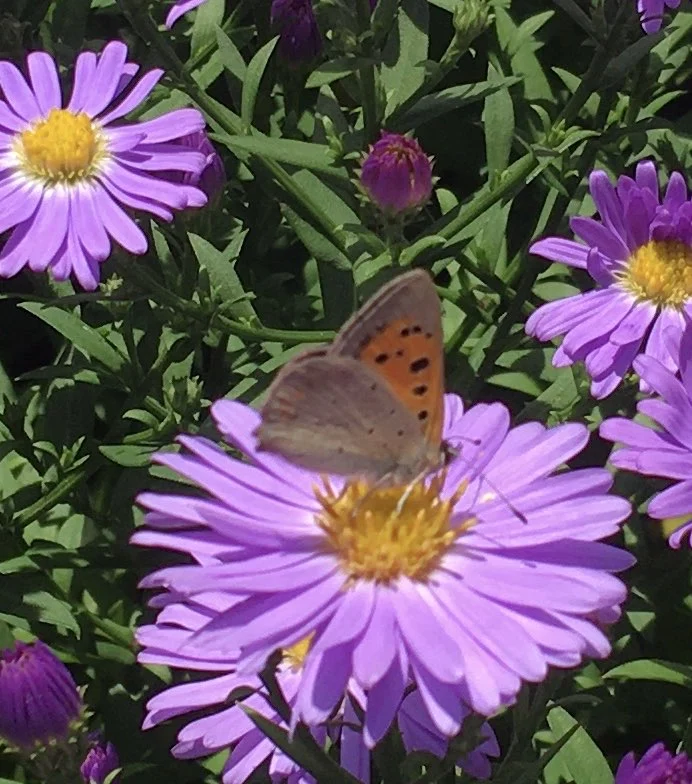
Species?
Lycaena phlaeas
